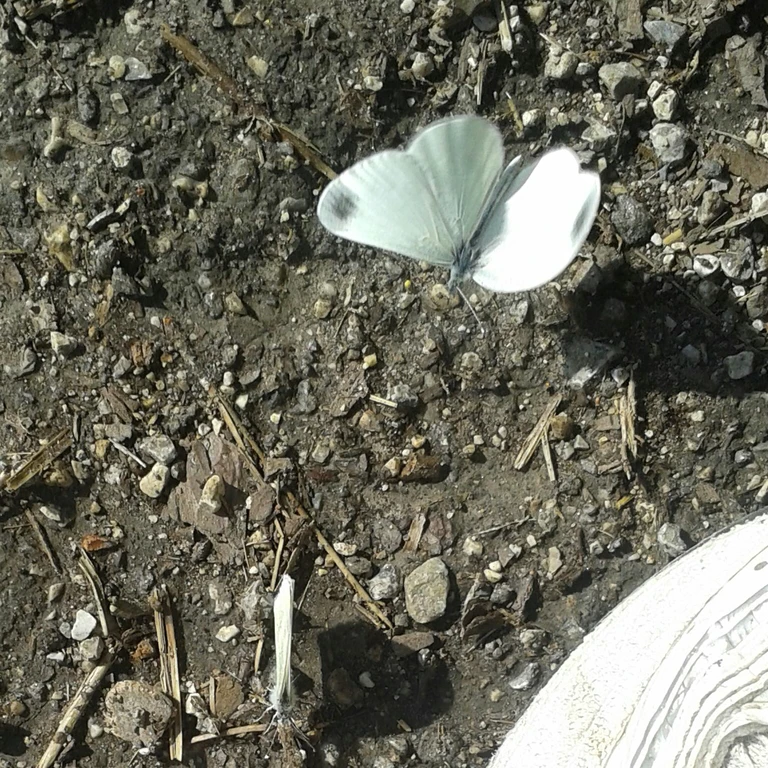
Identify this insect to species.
Leptidea sinapis/juvernica
